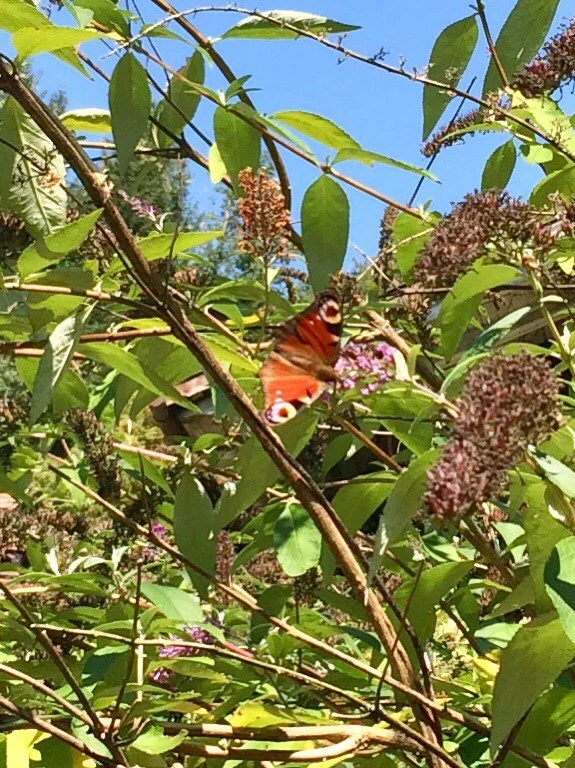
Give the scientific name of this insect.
Aglais io
